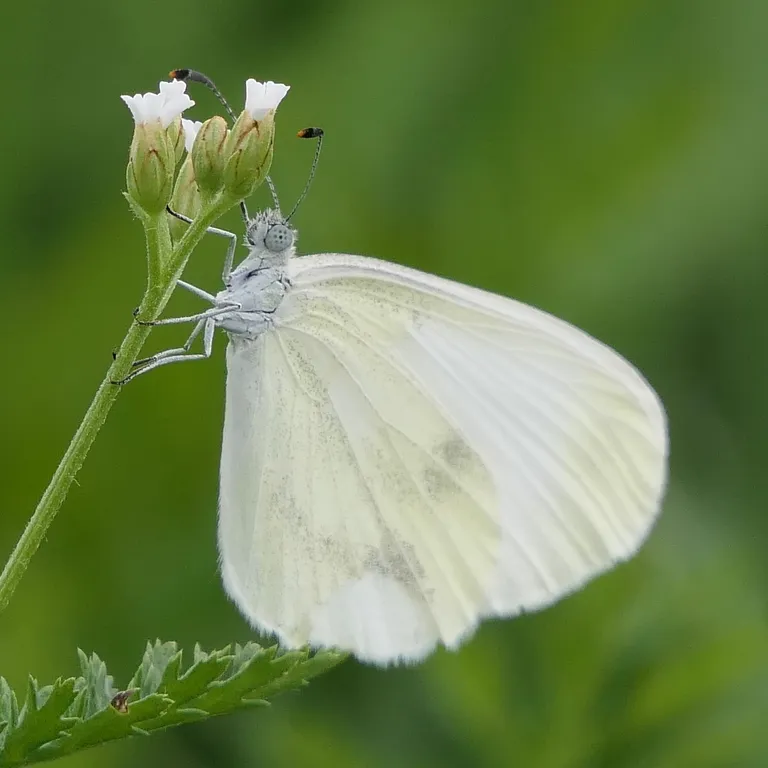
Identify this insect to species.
Leptidea sinapis/juvernica
